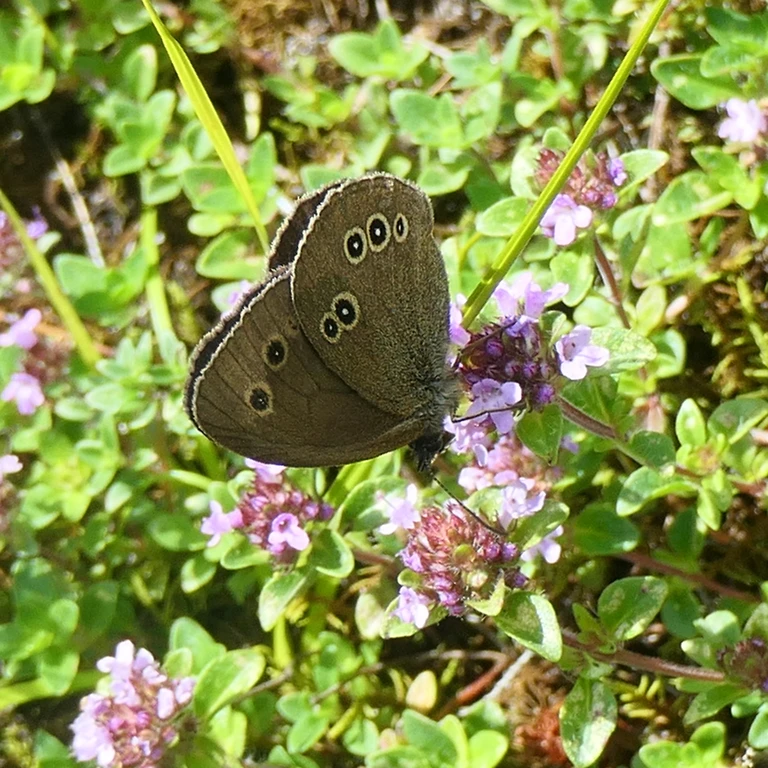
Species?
Aphantopus hyperantus
